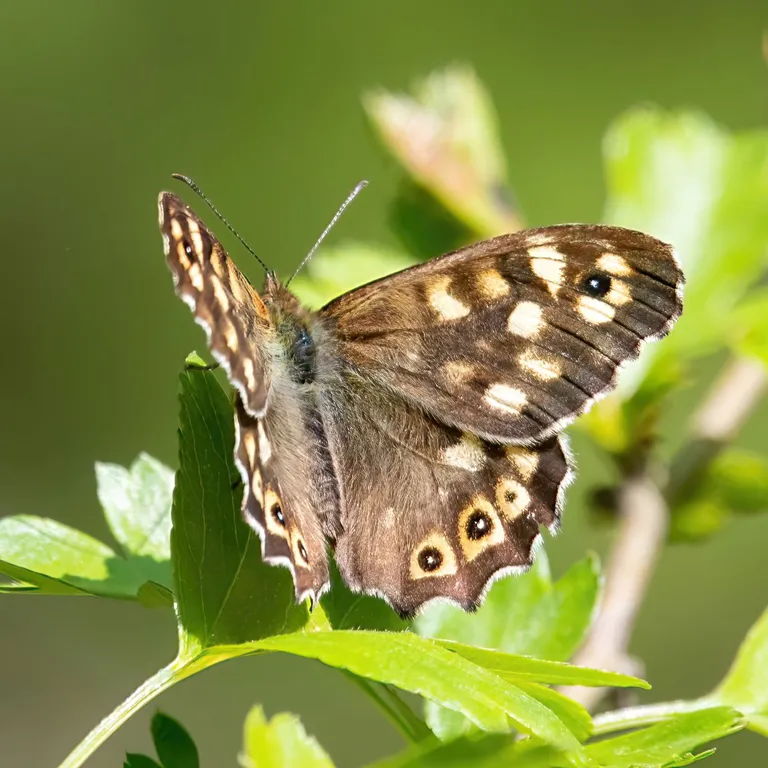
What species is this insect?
Pararge aegeria
